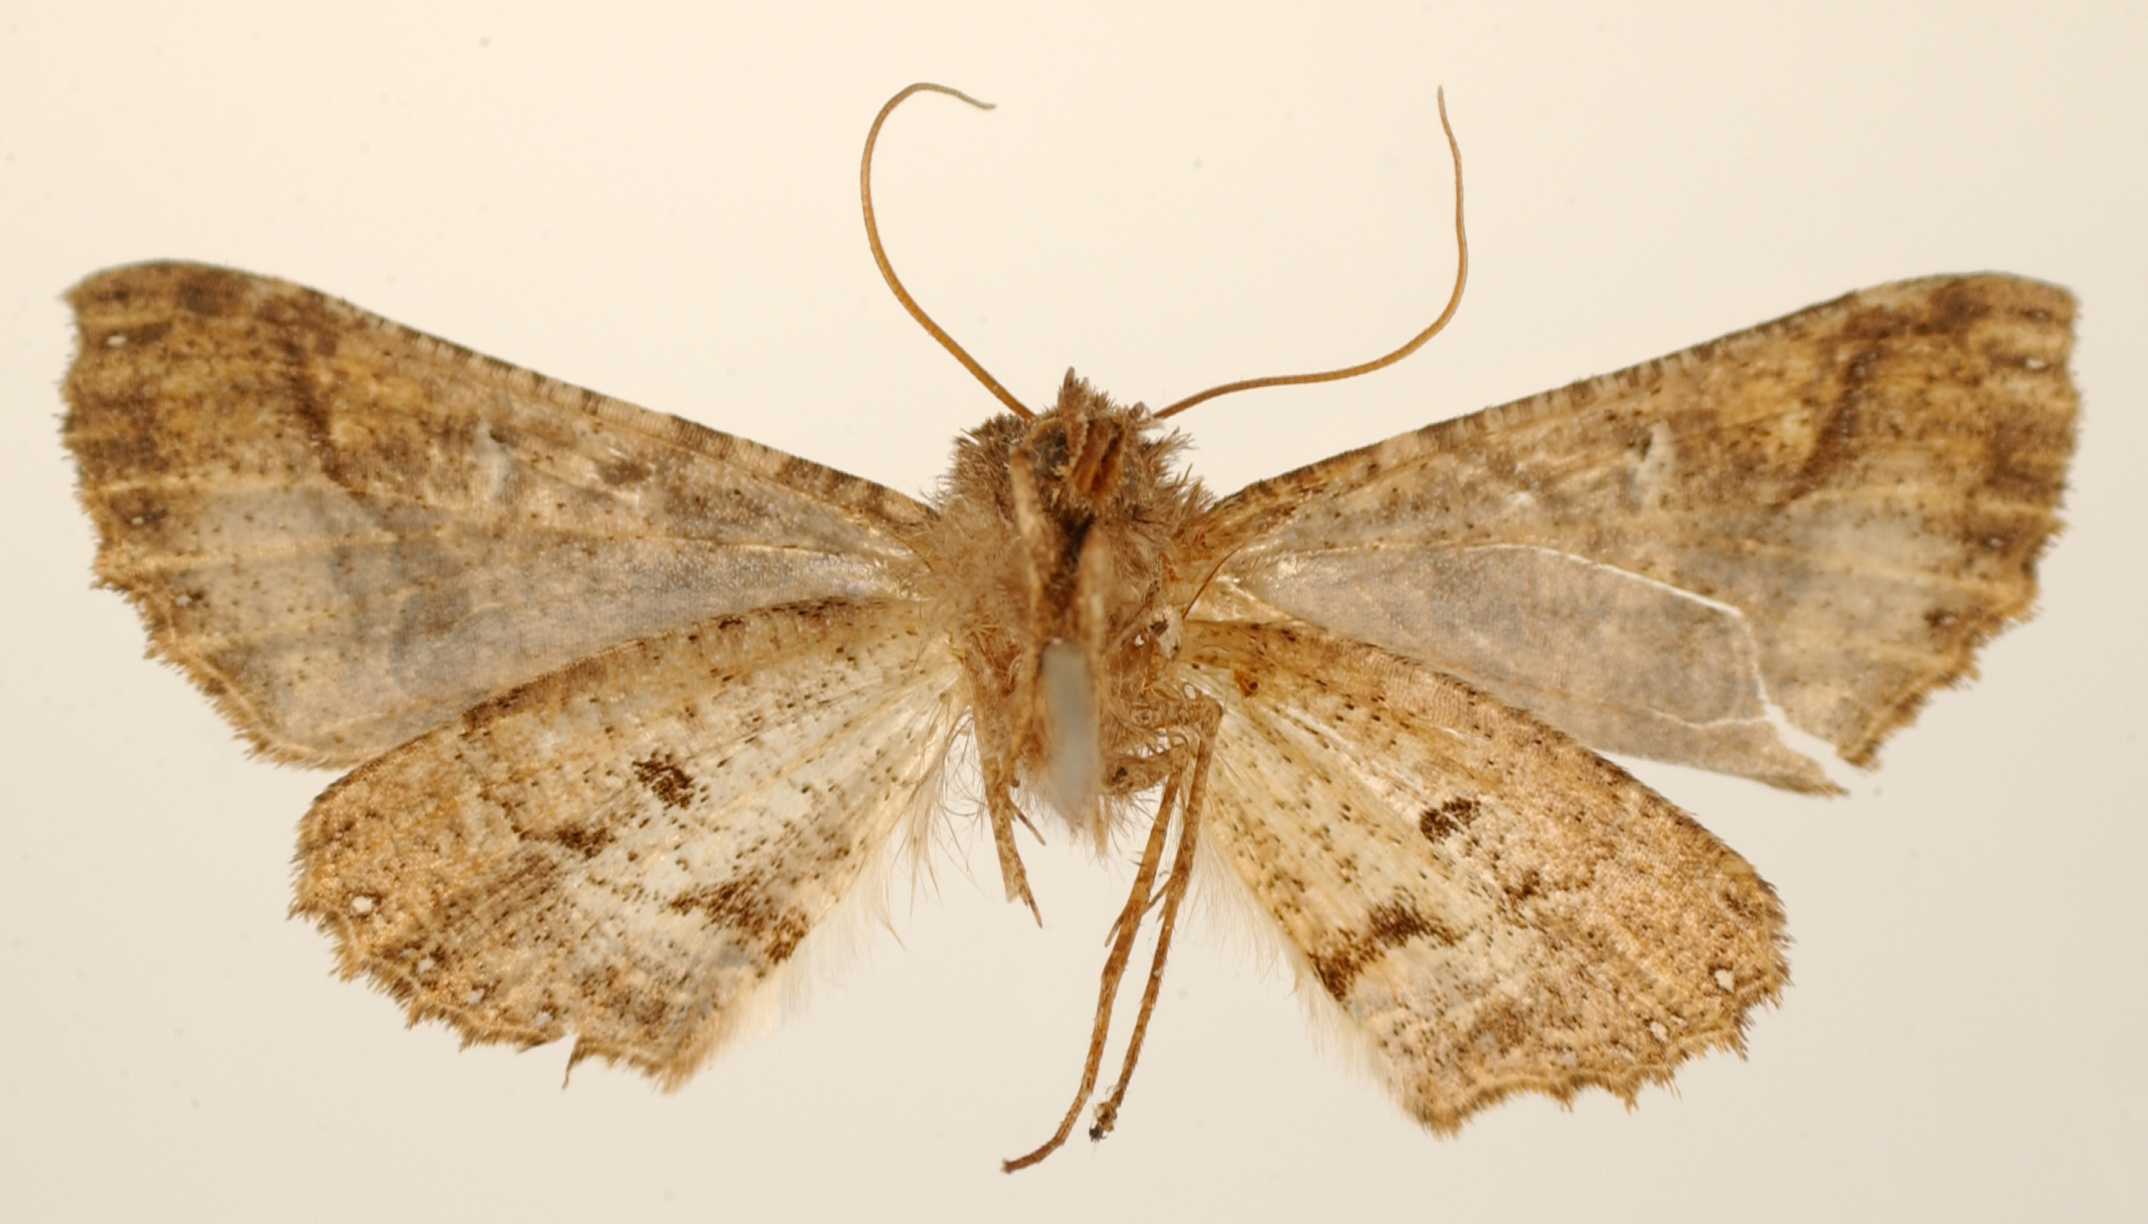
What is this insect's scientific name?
Pero rata
